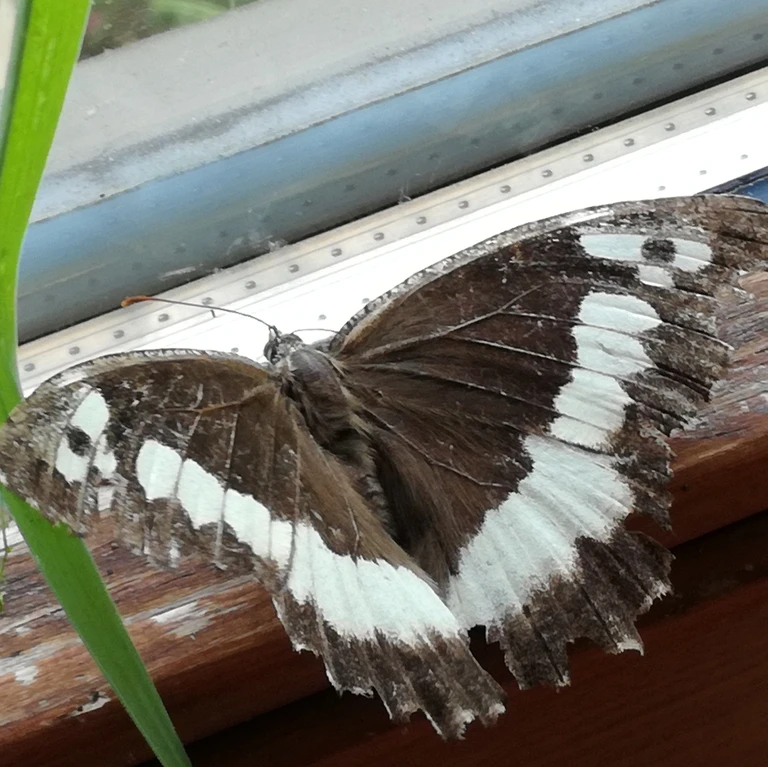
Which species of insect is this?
Brintesia circe
